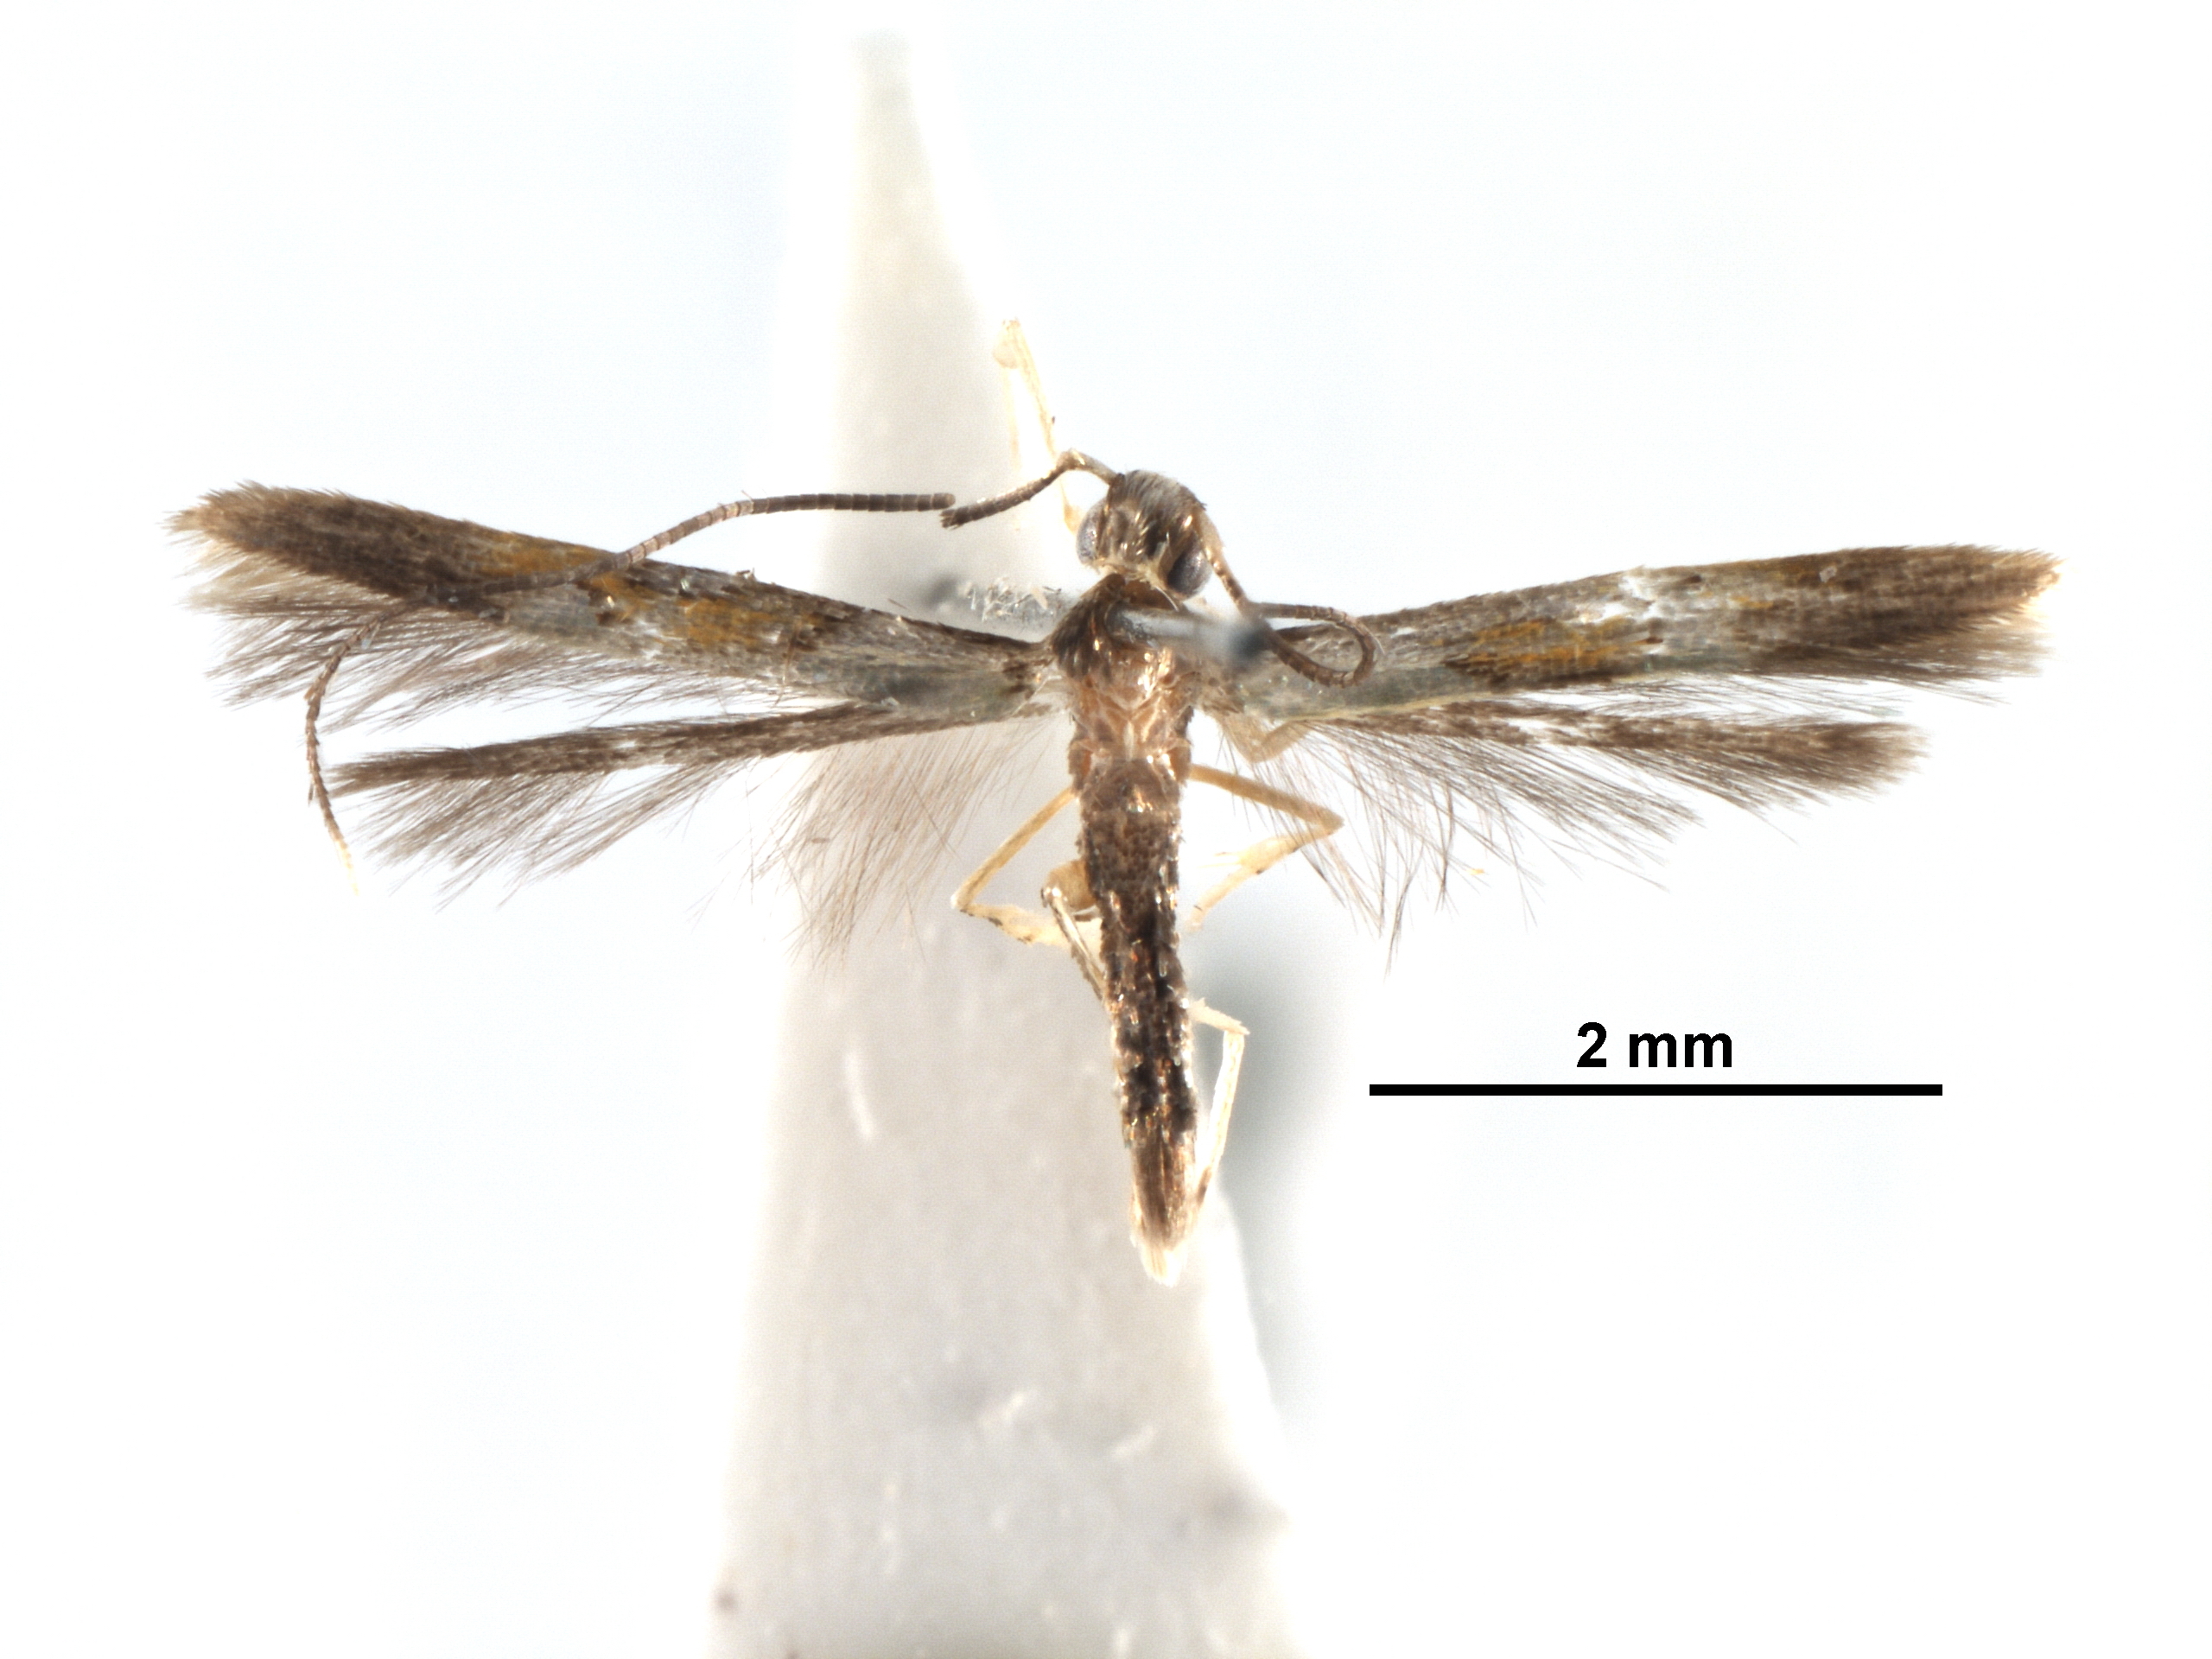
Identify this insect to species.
Eucosmophora paraguayensis
